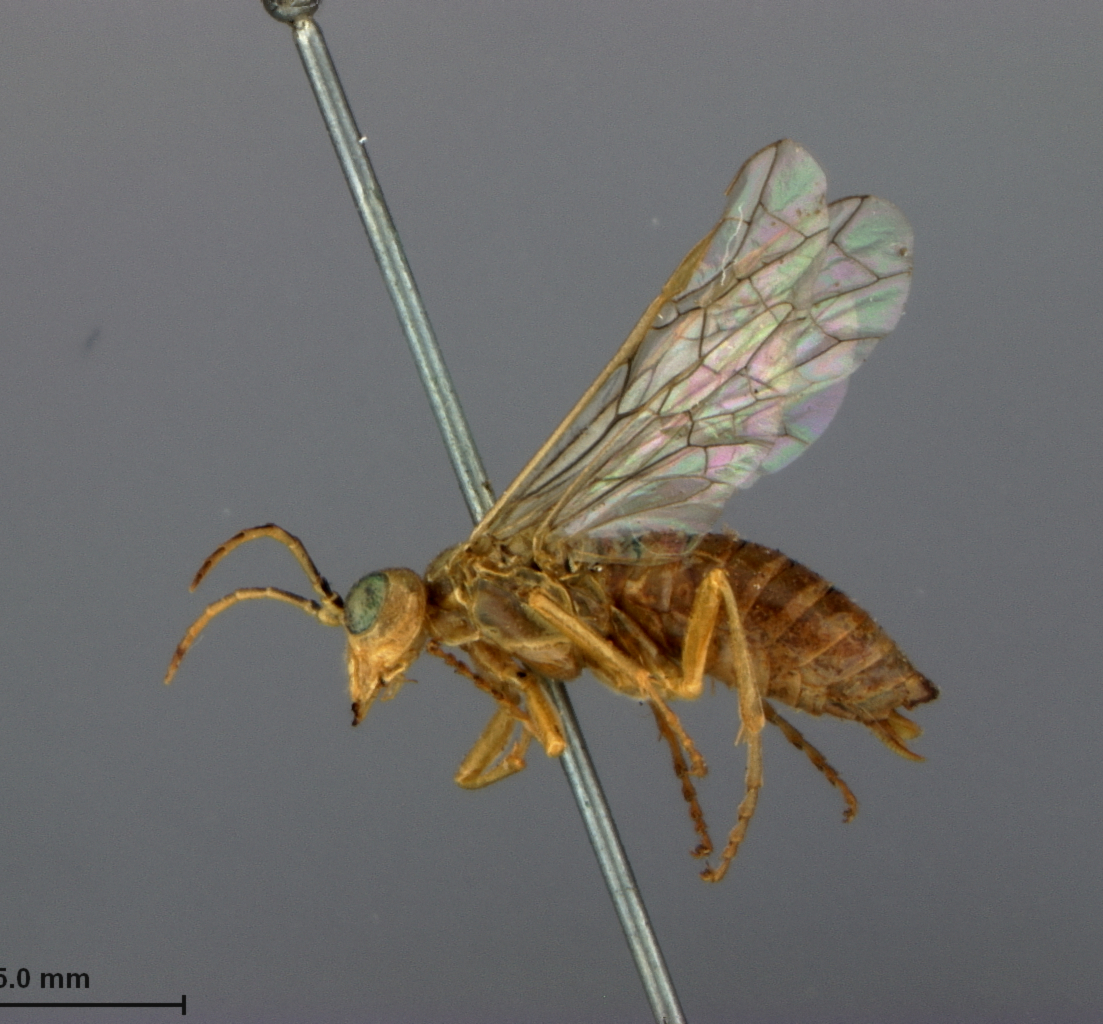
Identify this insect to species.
Tenthredo dissimulans
